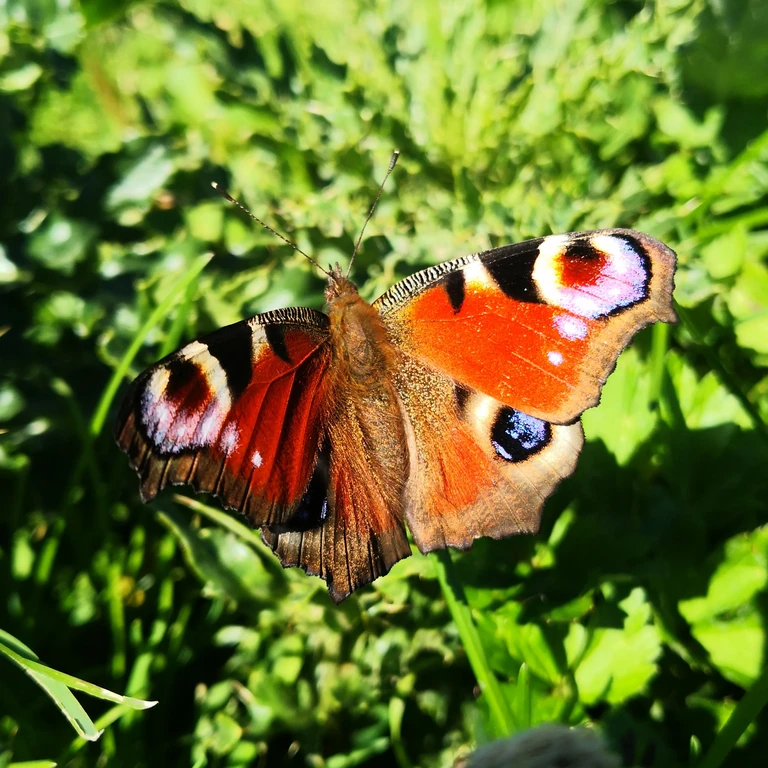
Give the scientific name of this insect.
Aglais io
